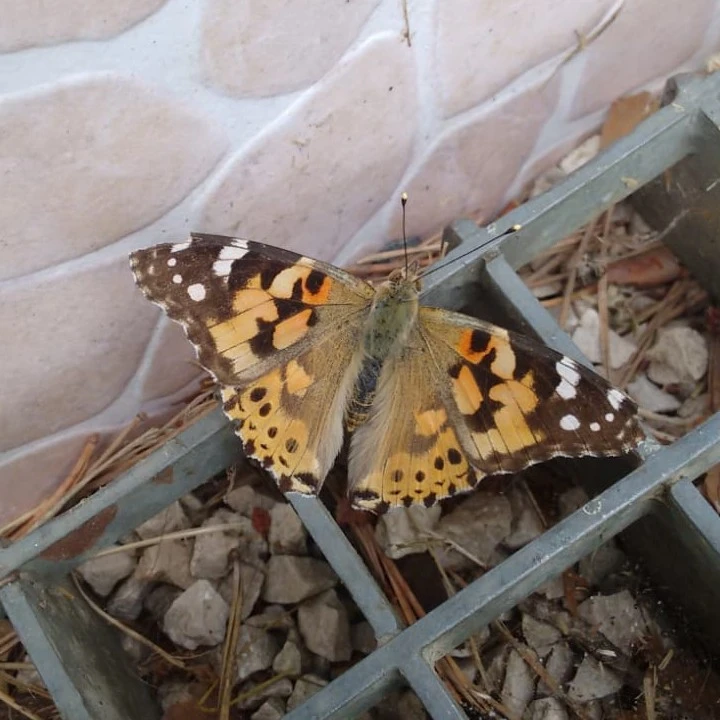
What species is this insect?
Vanessa cardui
